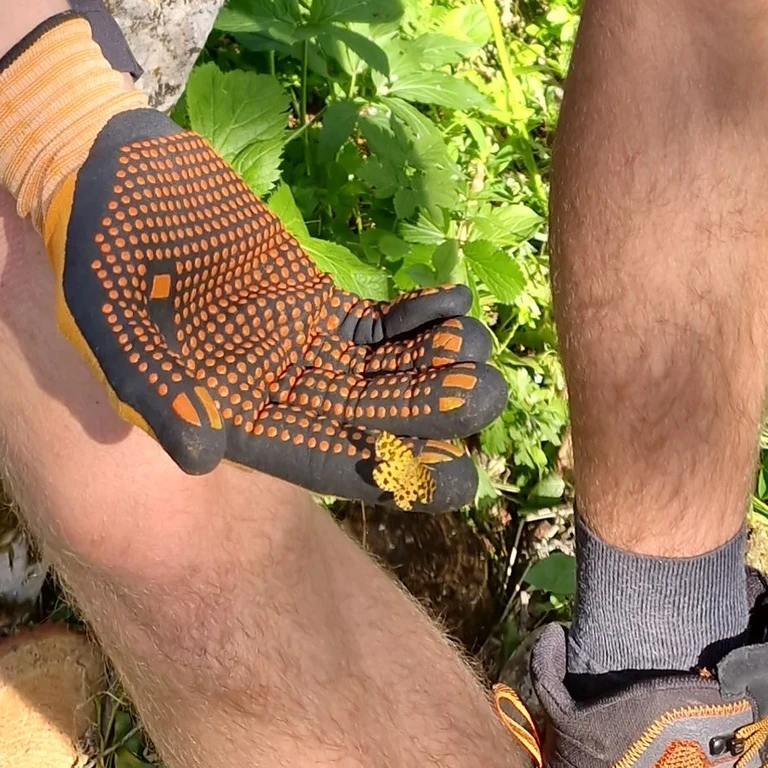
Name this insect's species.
Pseudopanthera macularia
